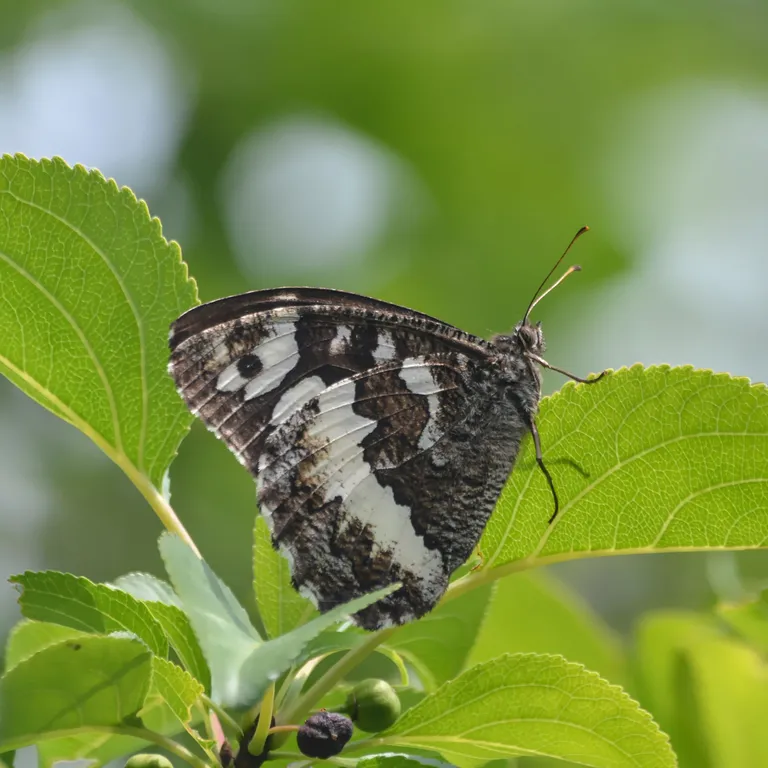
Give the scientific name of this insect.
Brintesia circe
